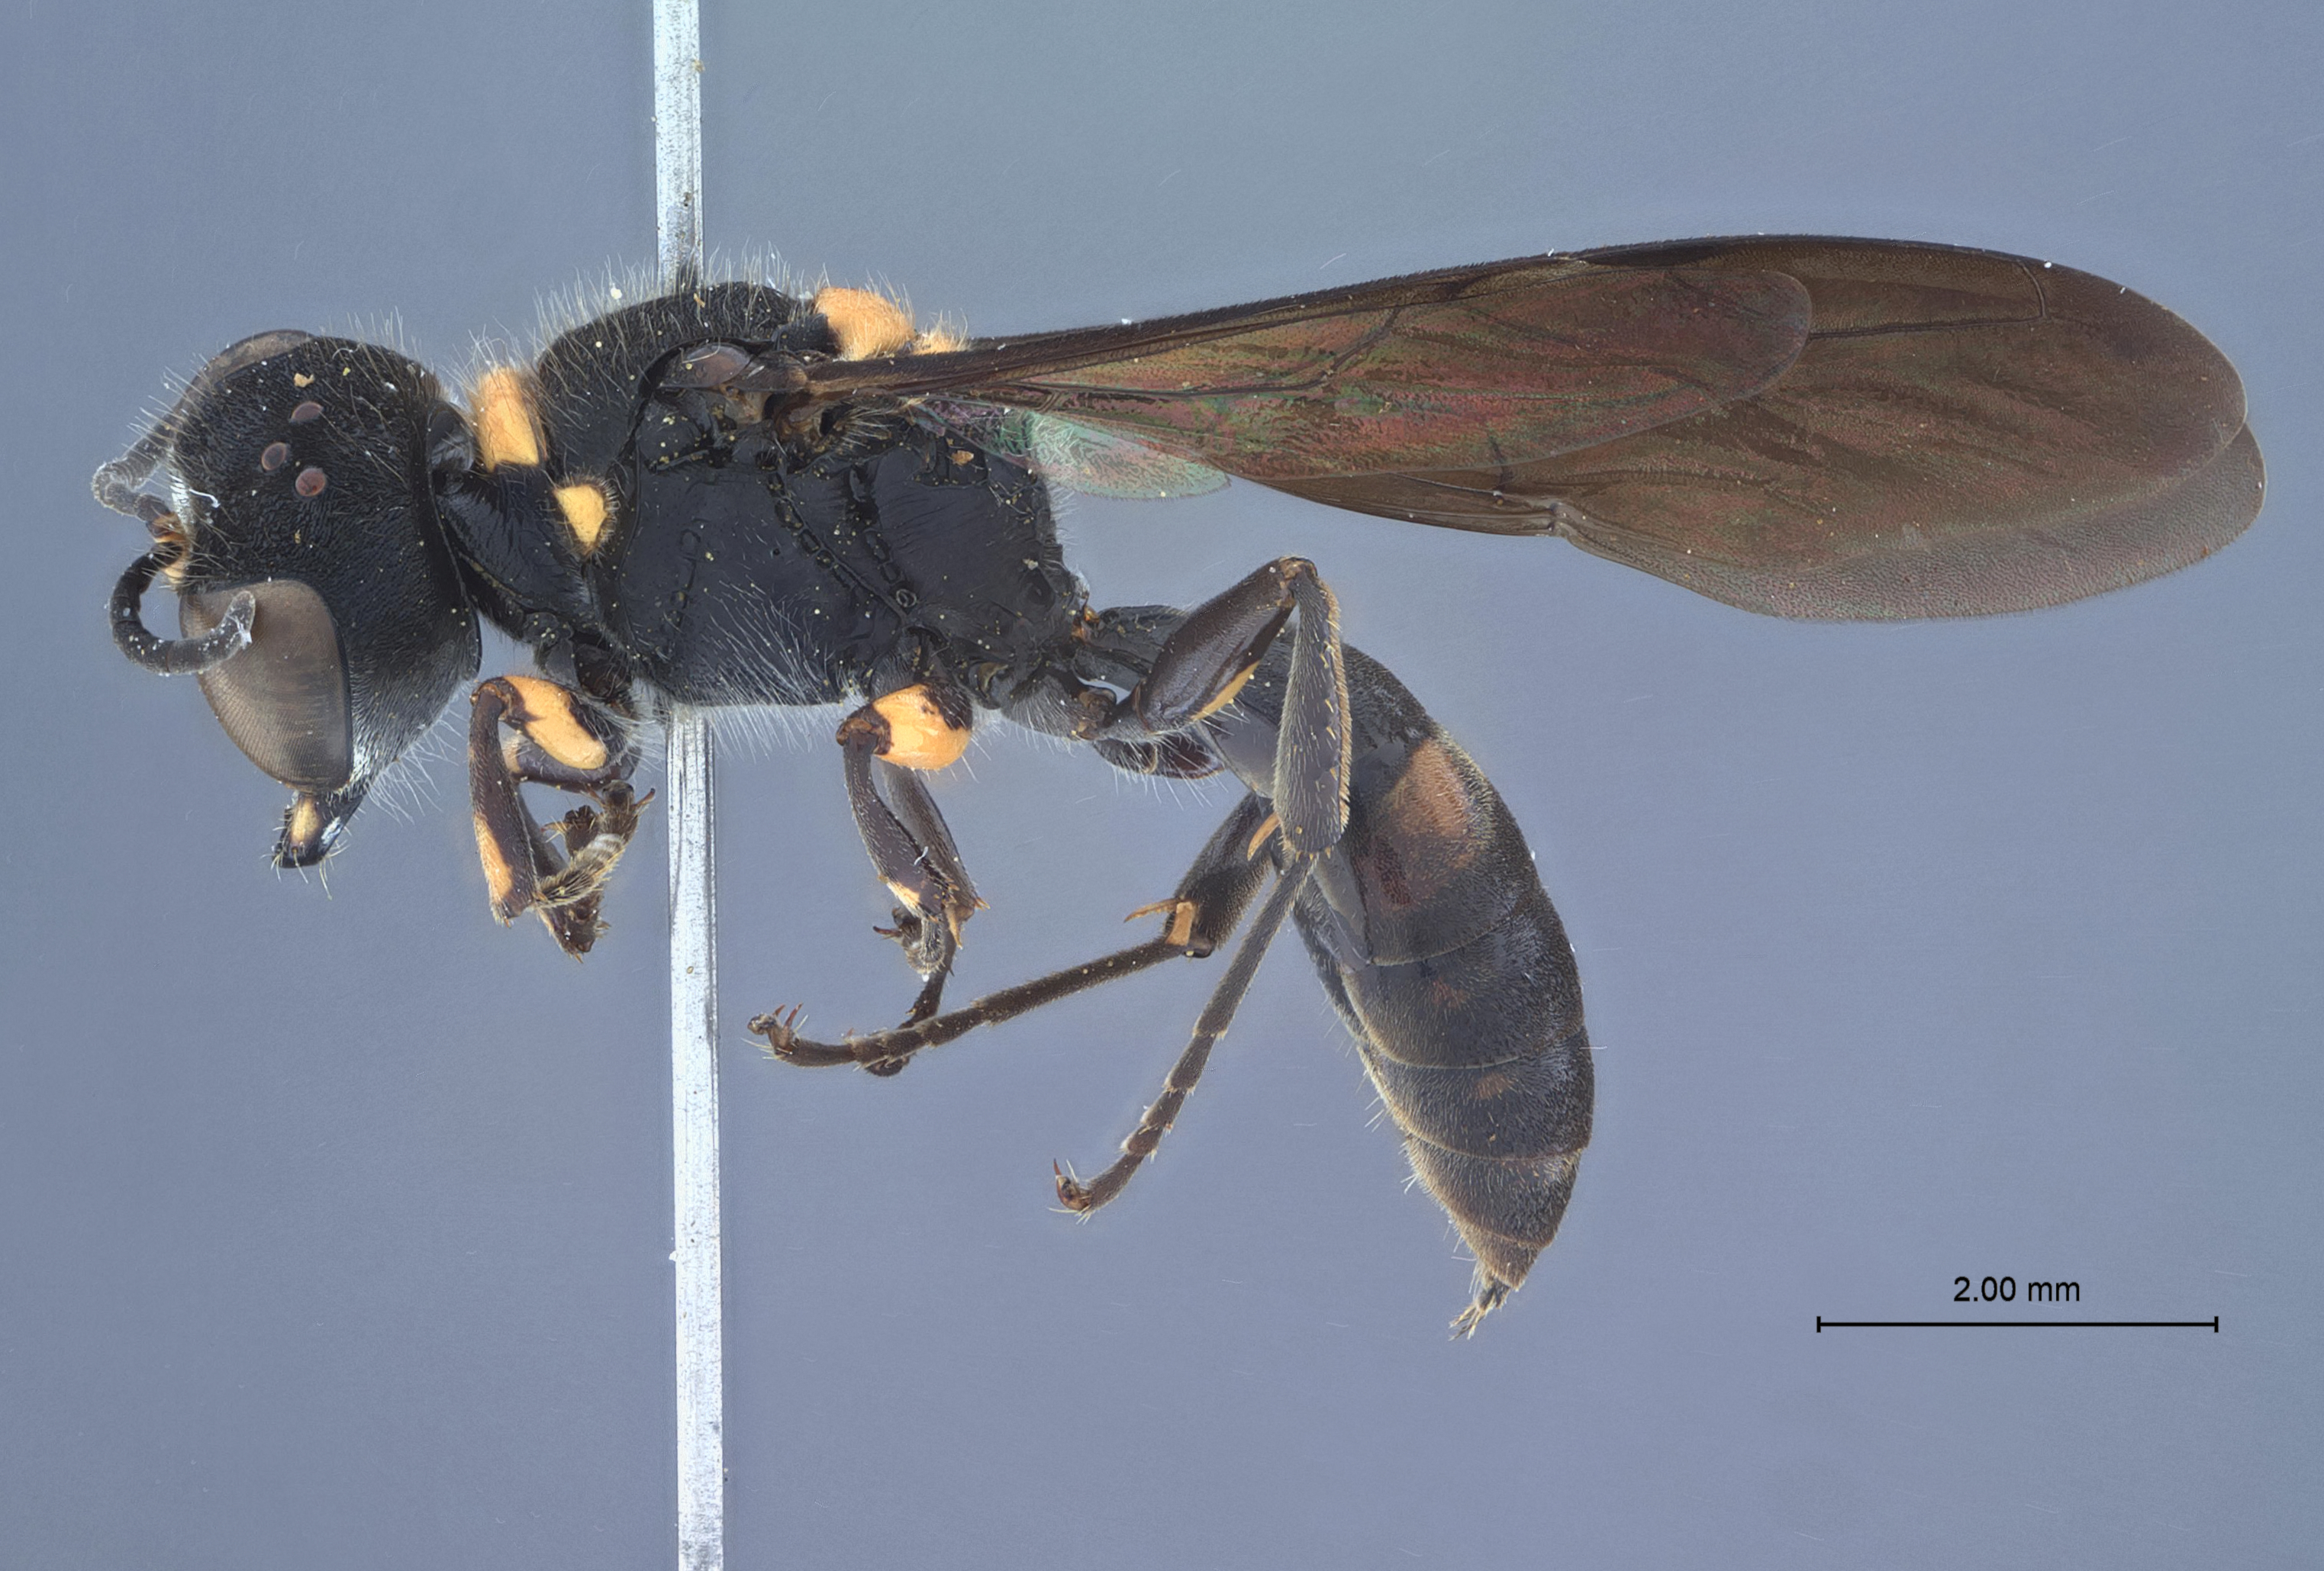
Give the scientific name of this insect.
Ectemnius tsuifenicus
